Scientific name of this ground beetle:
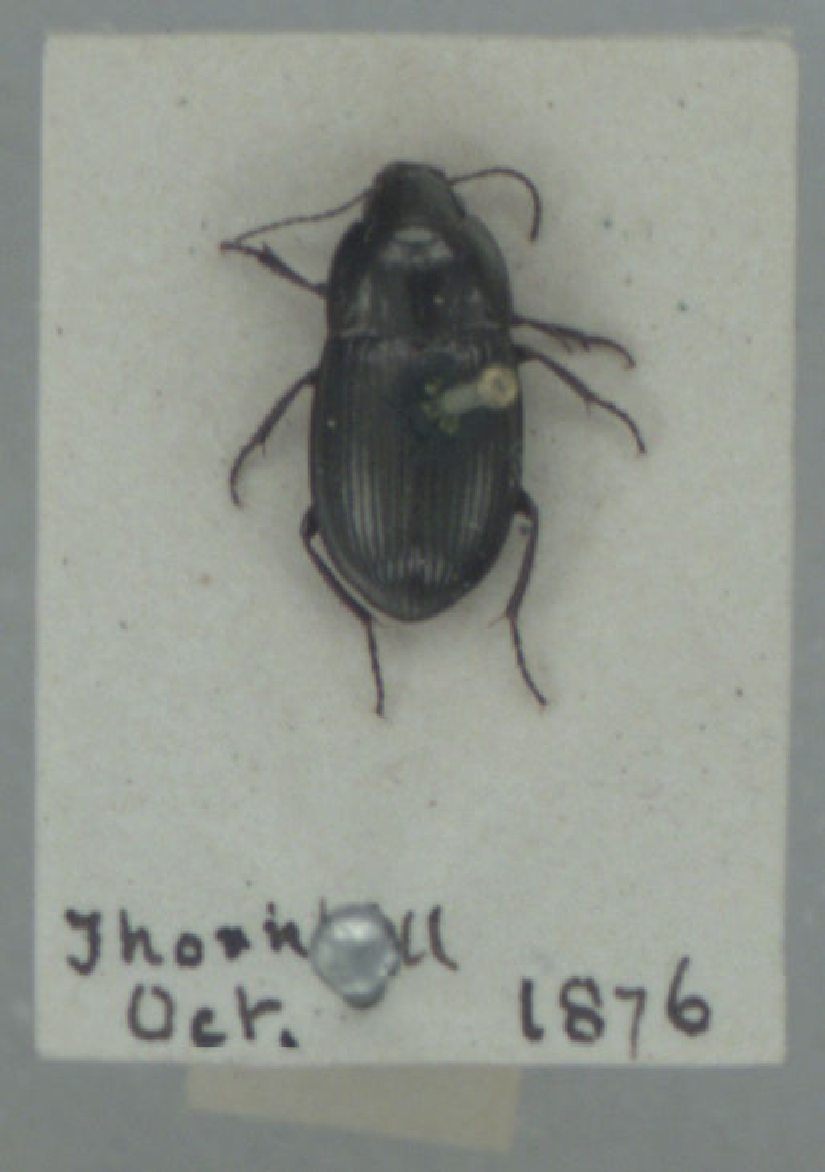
Amara lunicollis
